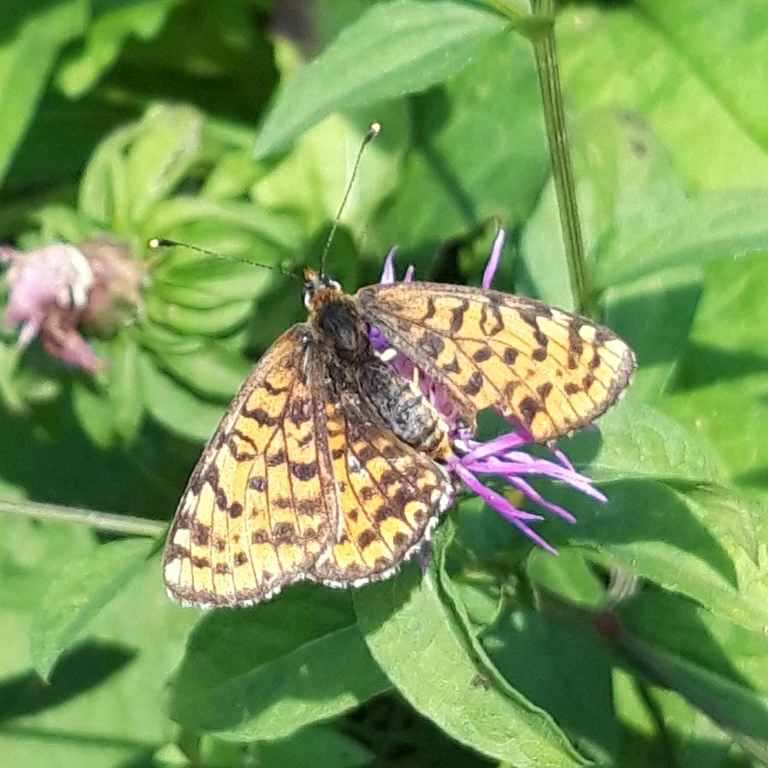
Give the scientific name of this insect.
Melitaea didyma
